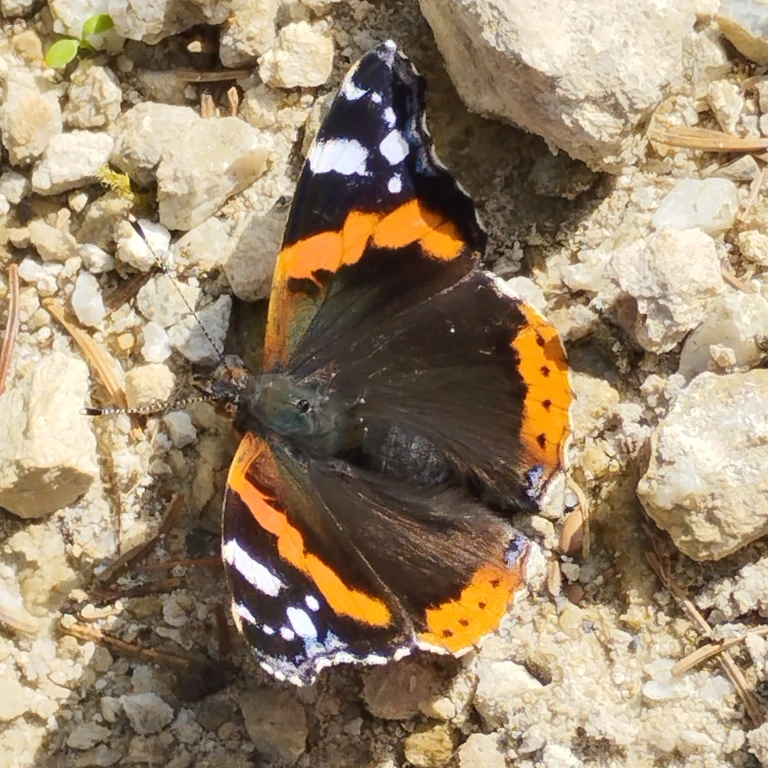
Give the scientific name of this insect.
Vanessa atalanta
